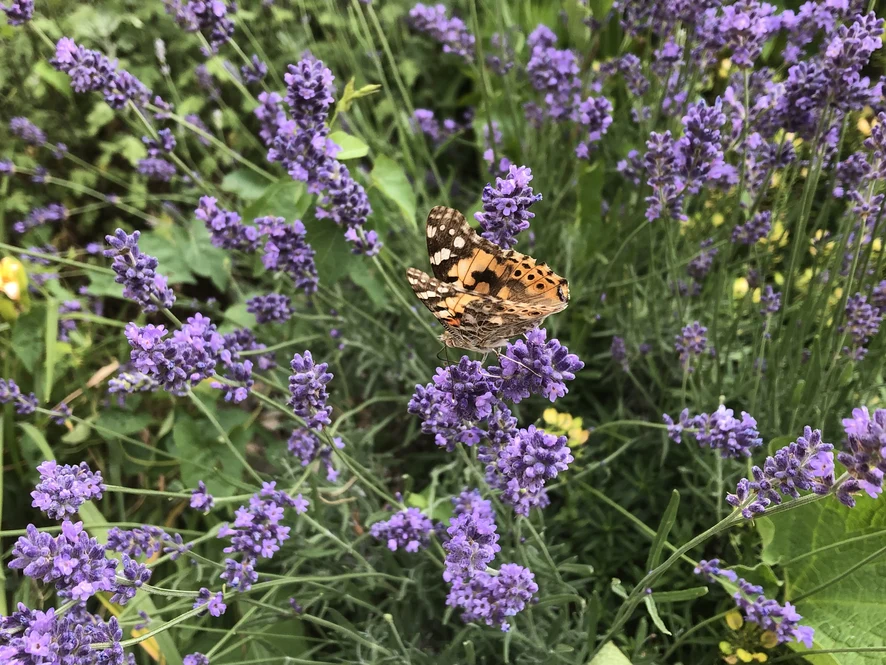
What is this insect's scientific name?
Vanessa cardui
